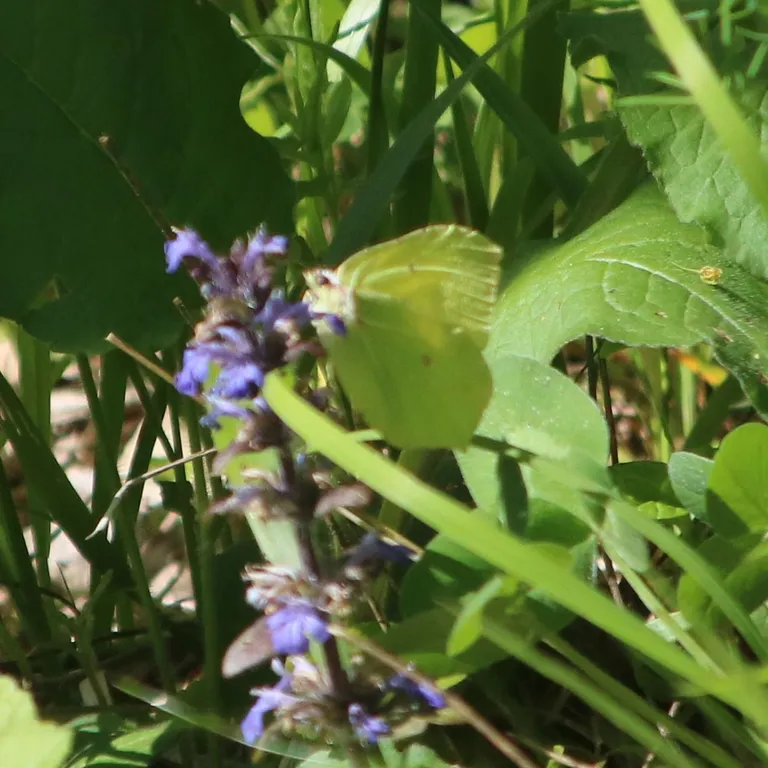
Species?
Gonepteryx rhamni
